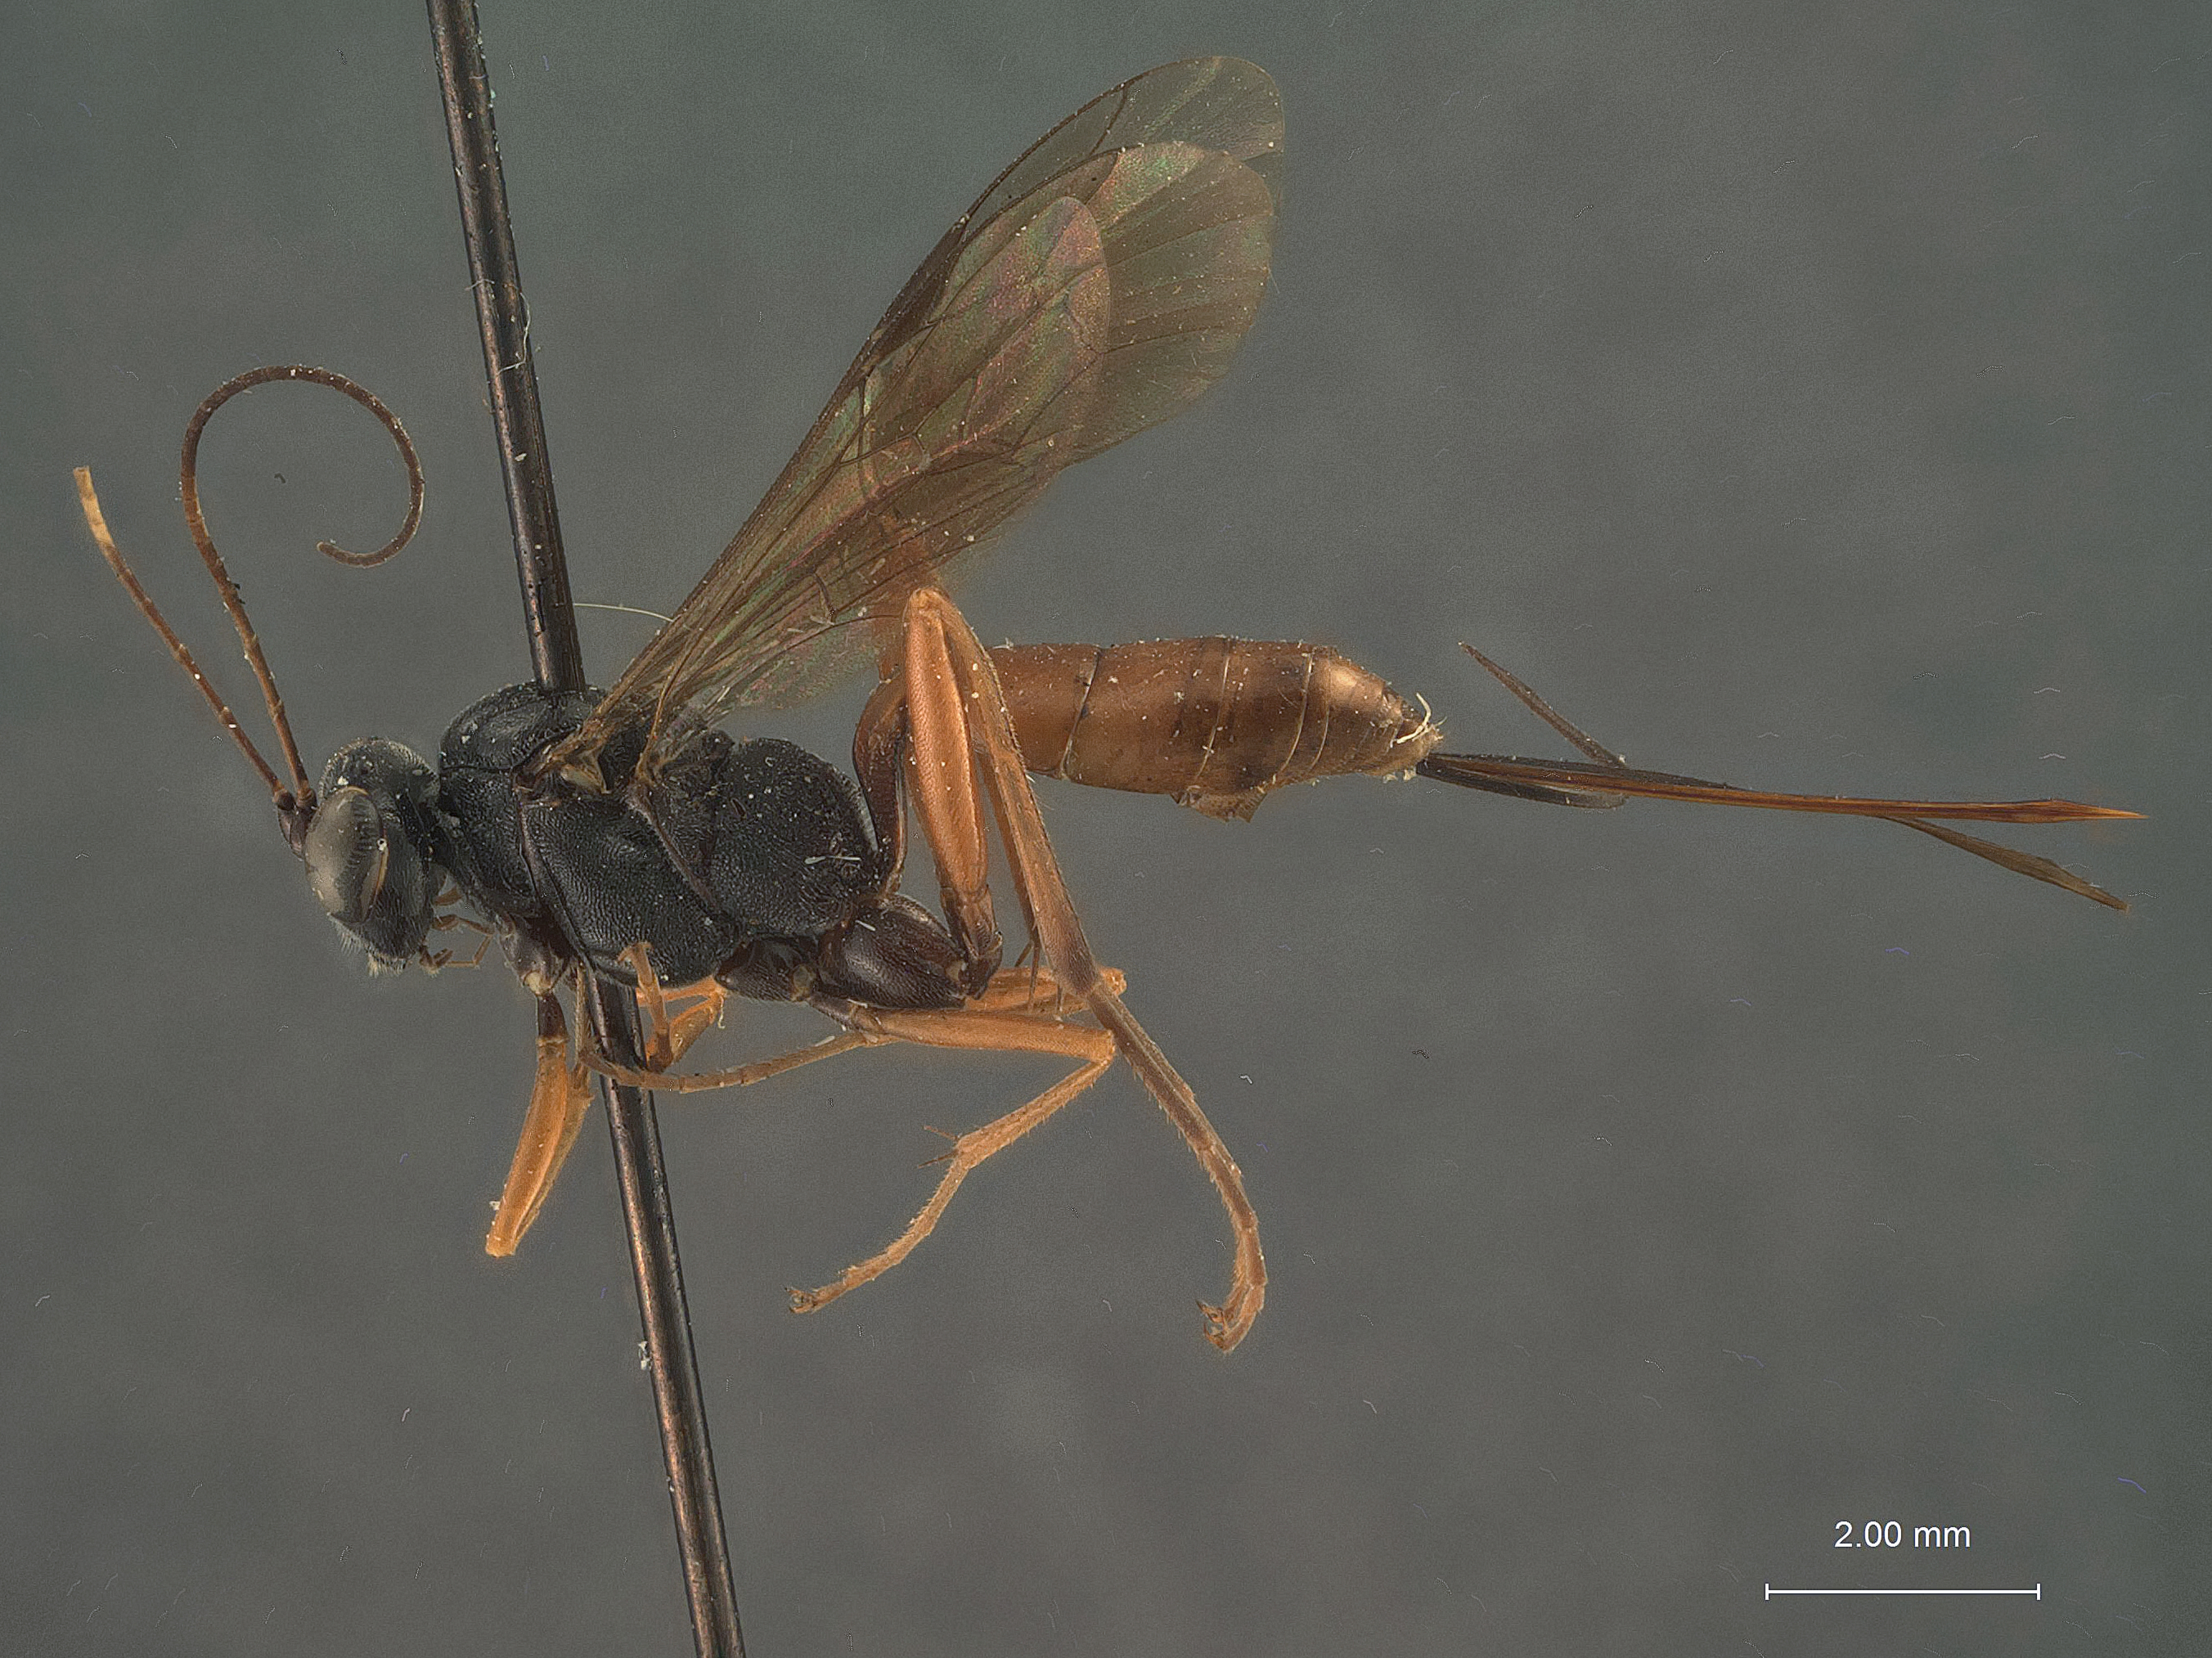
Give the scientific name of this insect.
Cryptus asymmetricus
